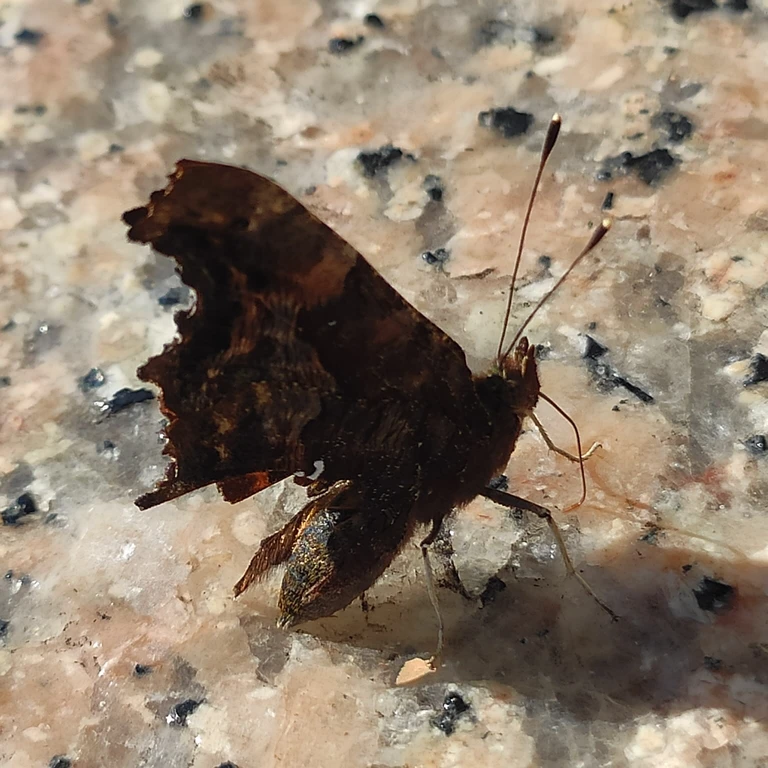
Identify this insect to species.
Polygonia c-album
